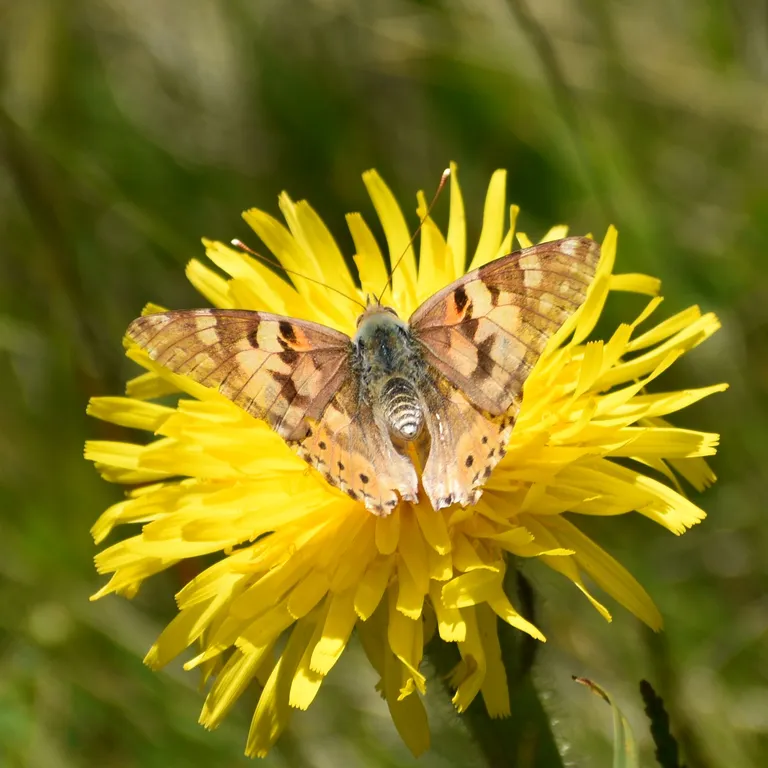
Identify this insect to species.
Vanessa cardui
